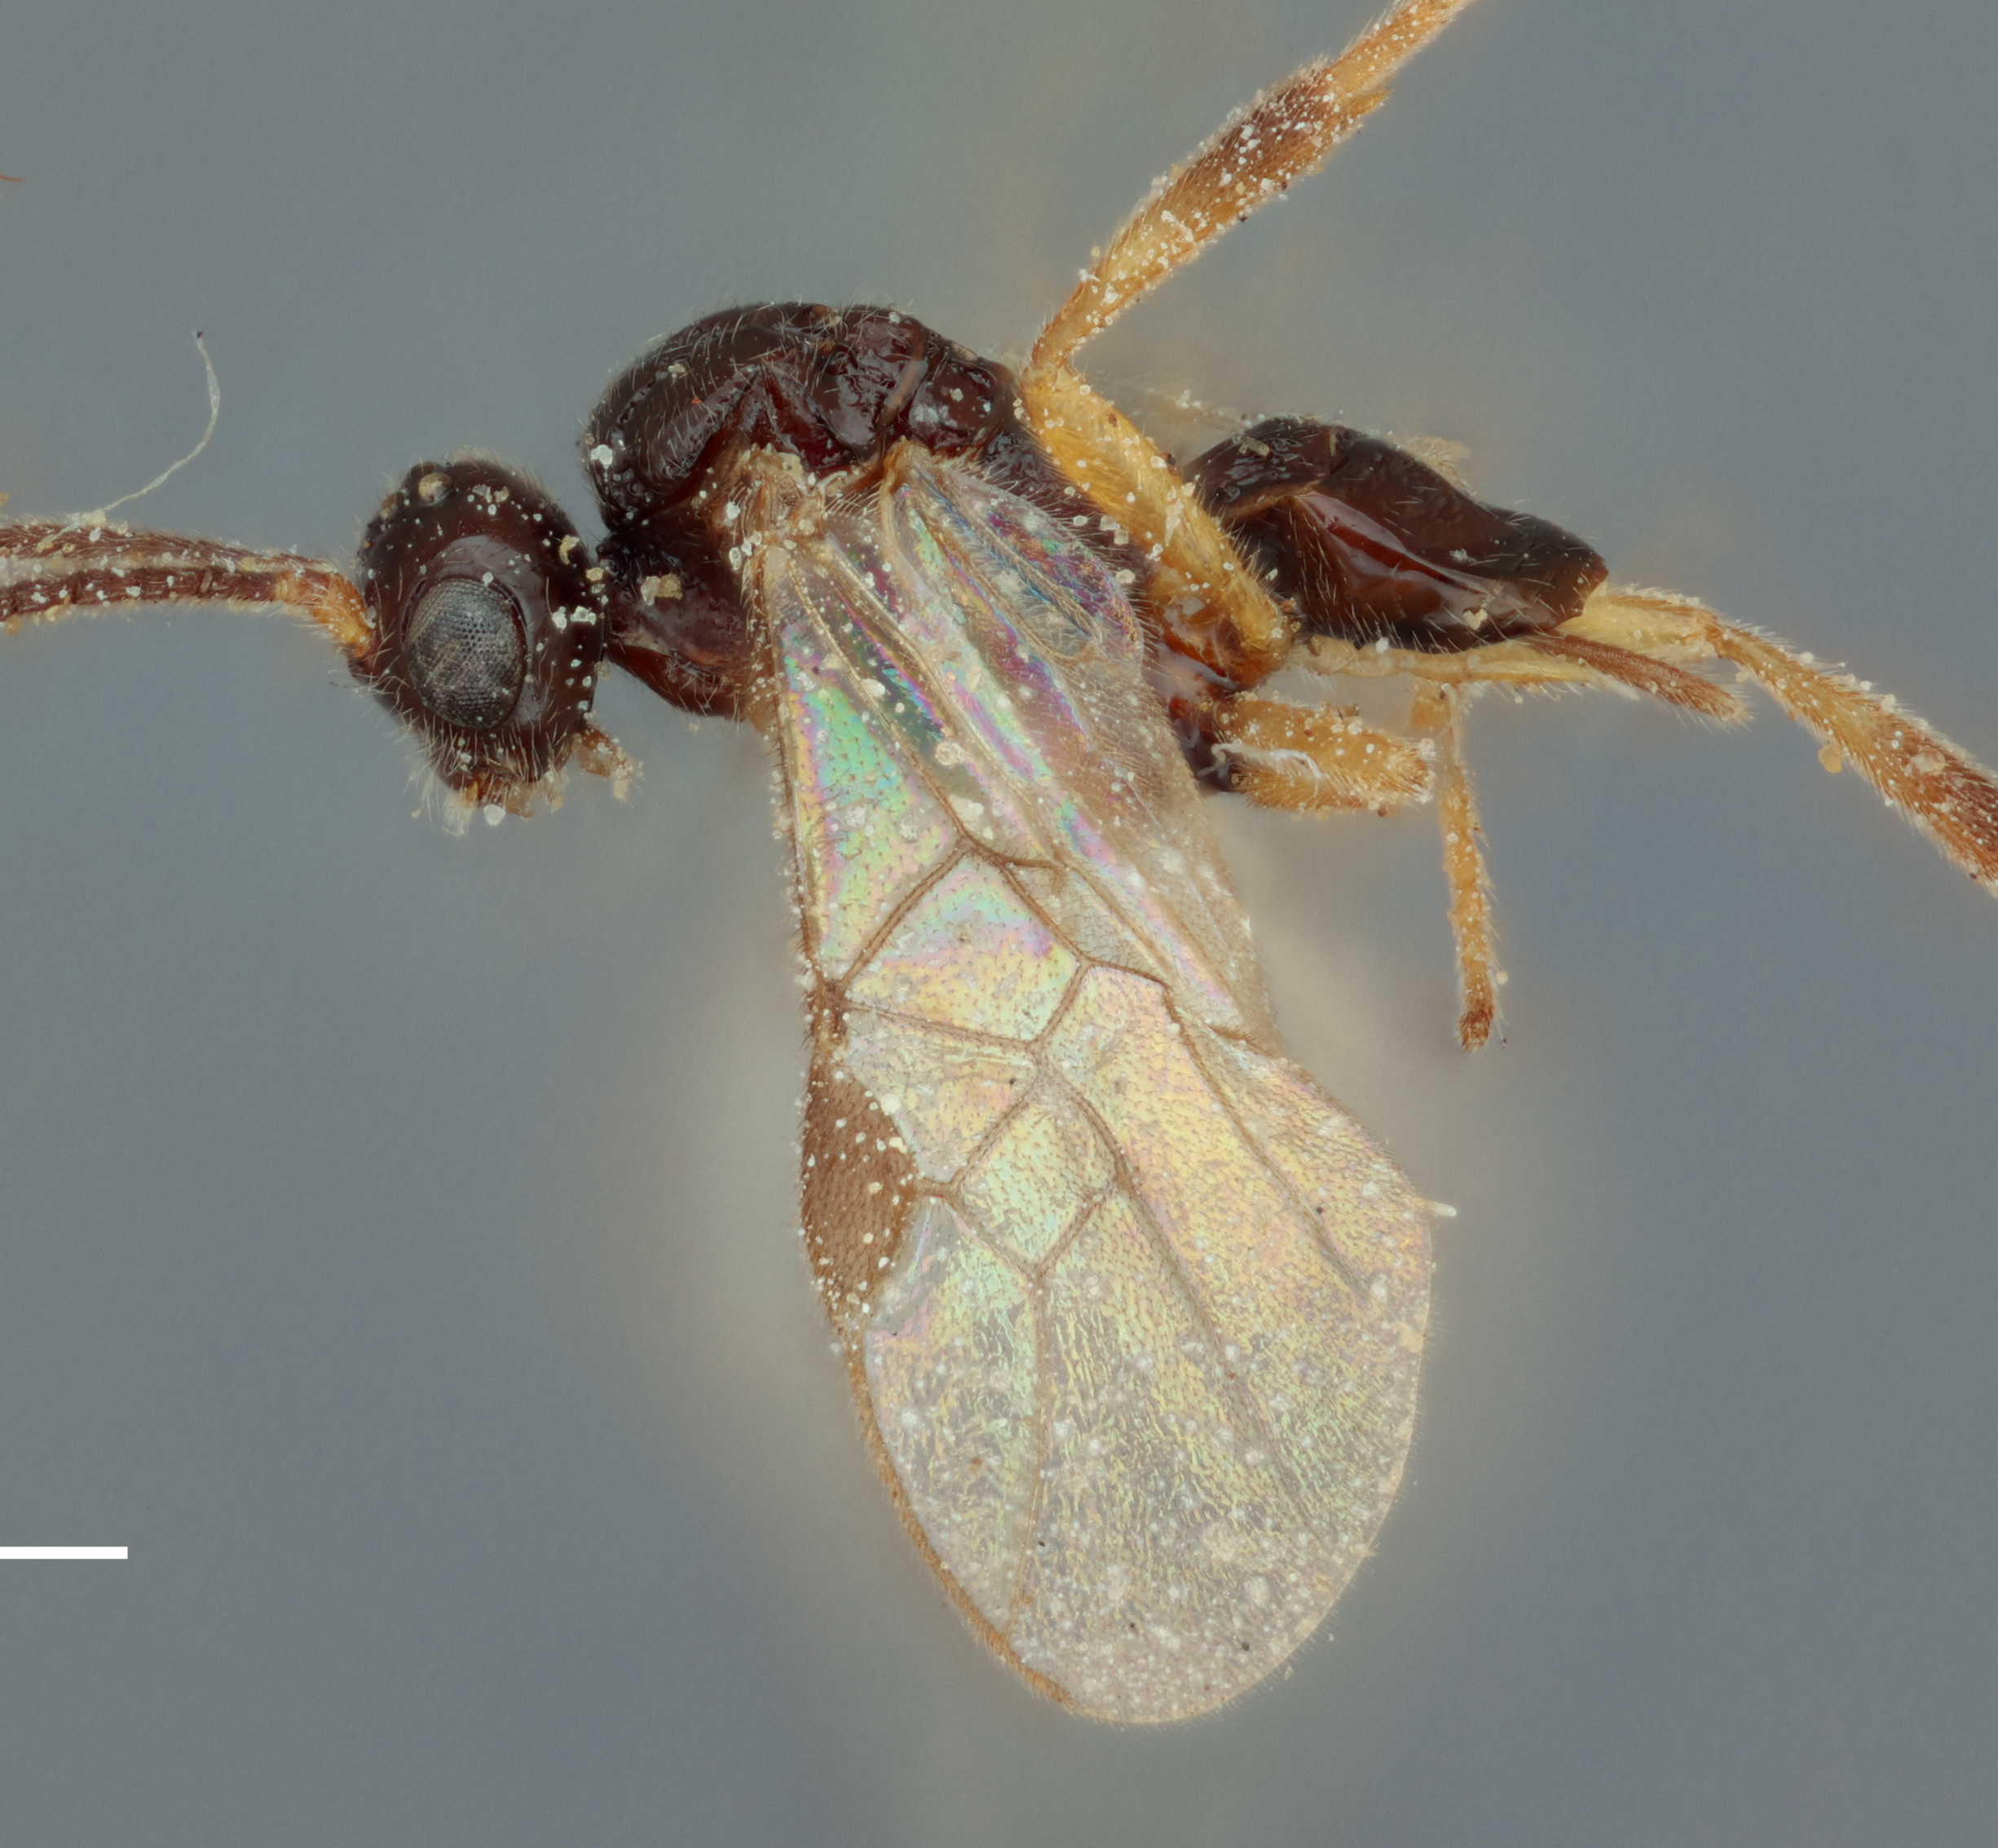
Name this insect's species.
Diospilus curticaudis
